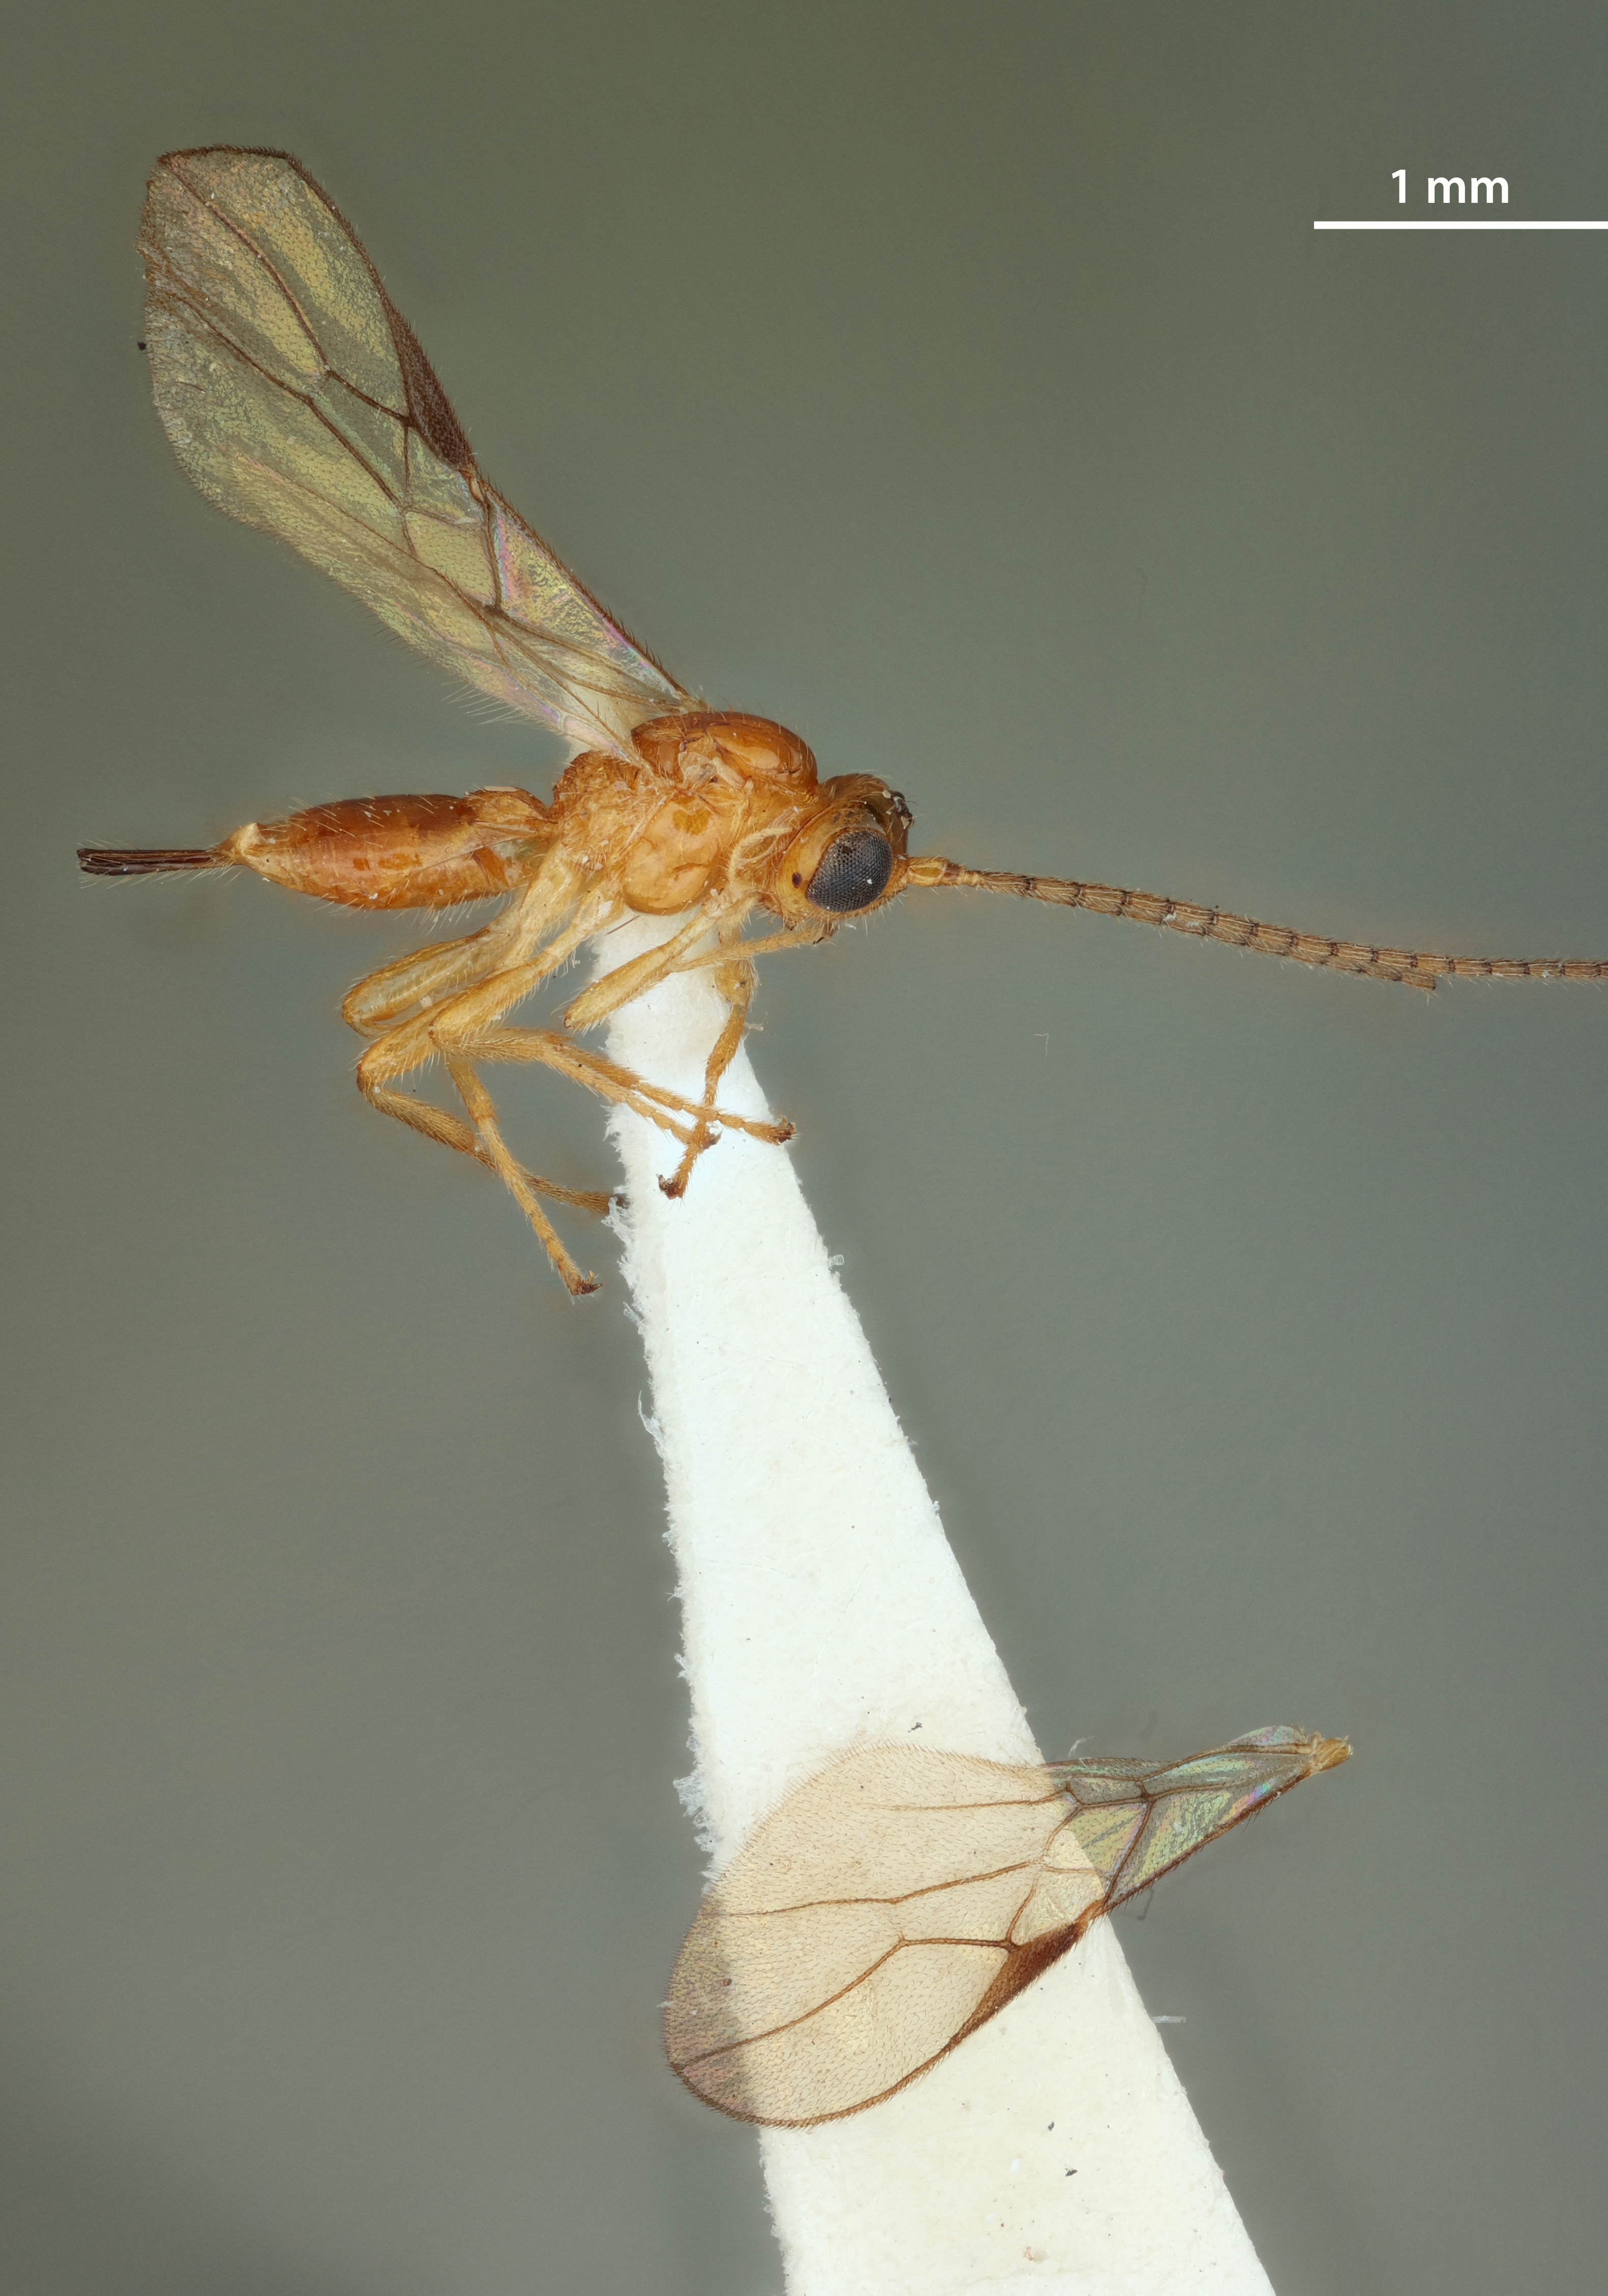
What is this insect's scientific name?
Opius lissopleurum
